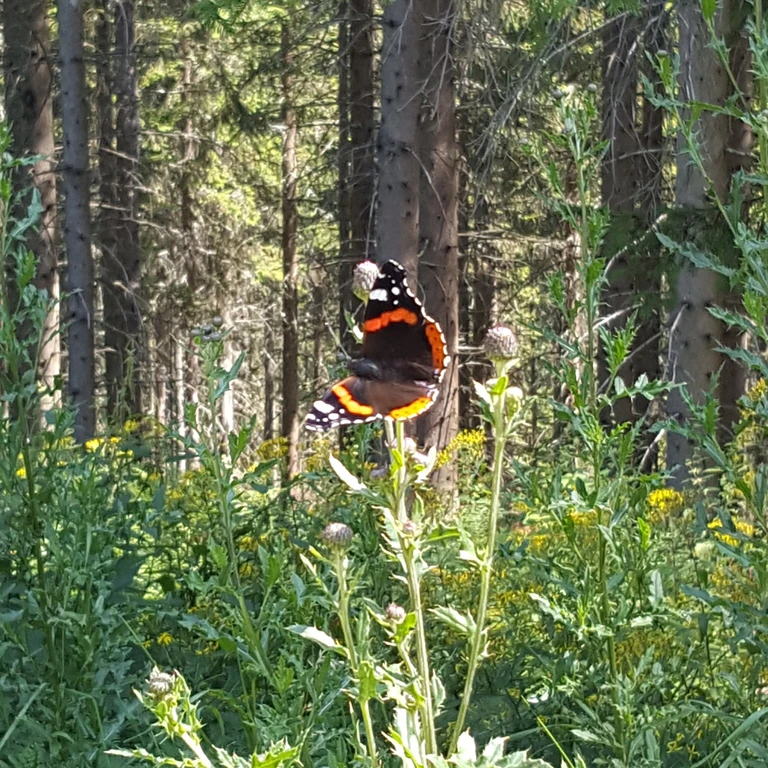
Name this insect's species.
Vanessa atalanta
